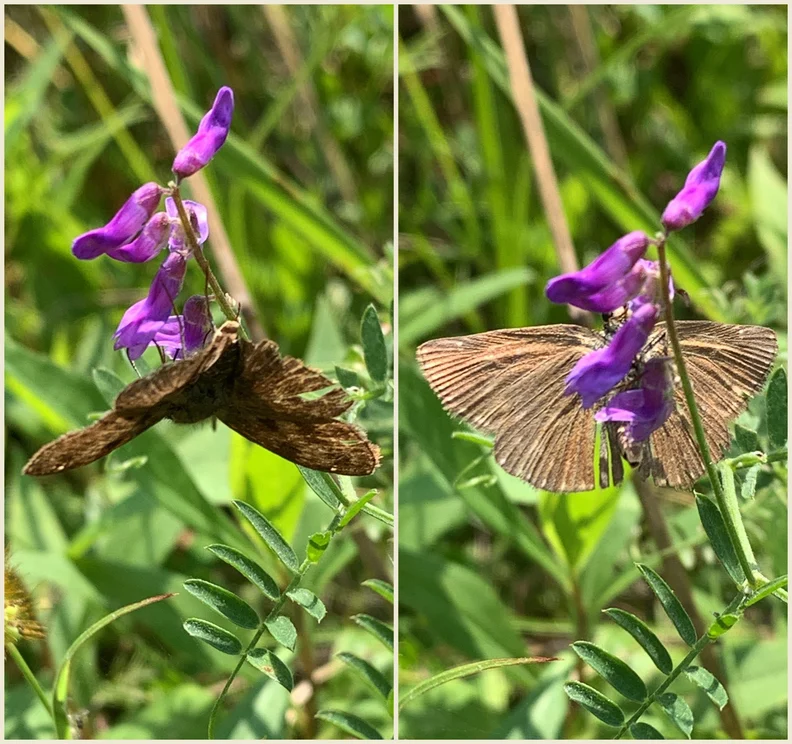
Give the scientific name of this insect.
Erynnis tages
